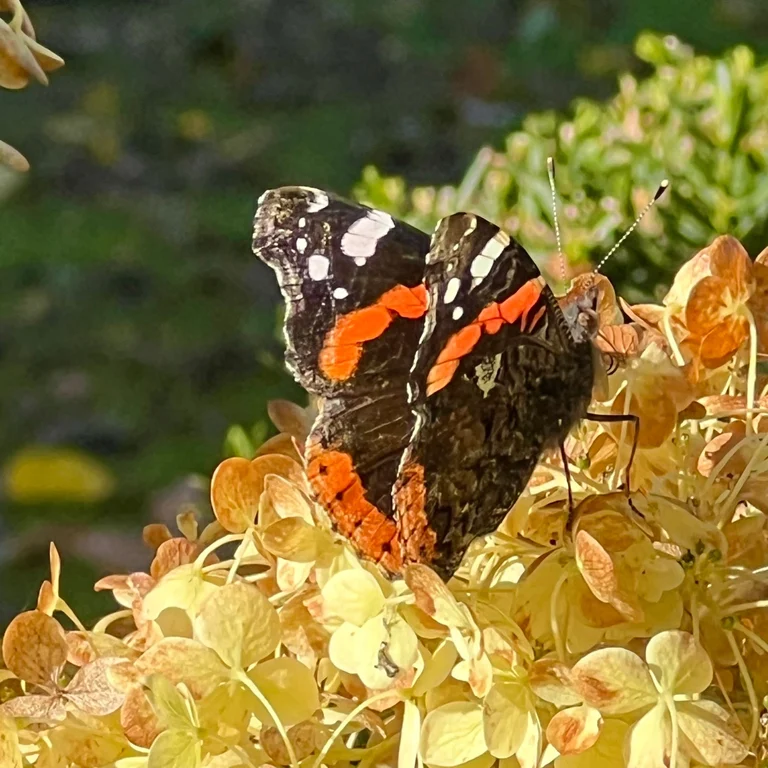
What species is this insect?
Vanessa atalanta
